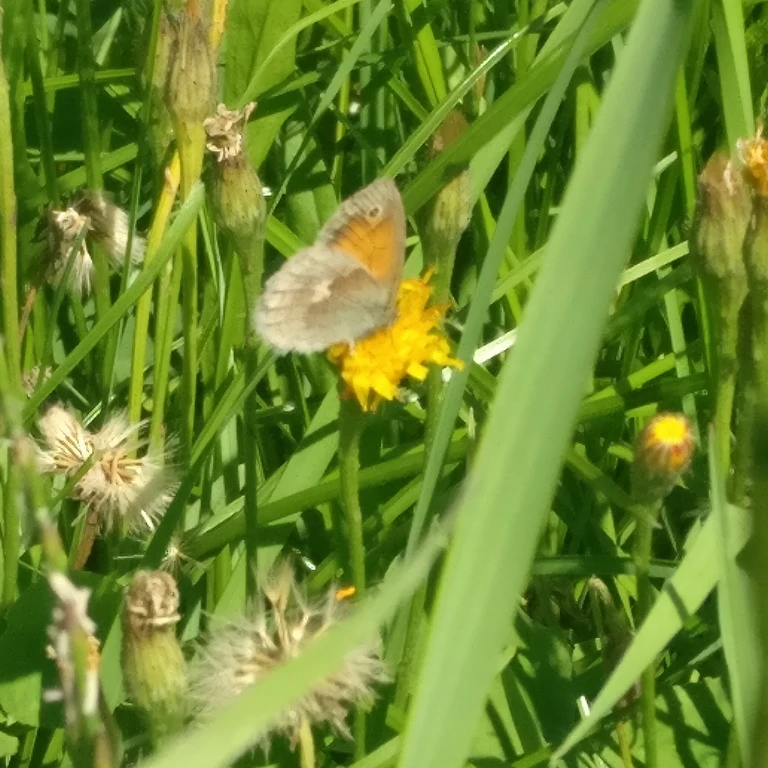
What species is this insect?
Coenonympha pamphilus
